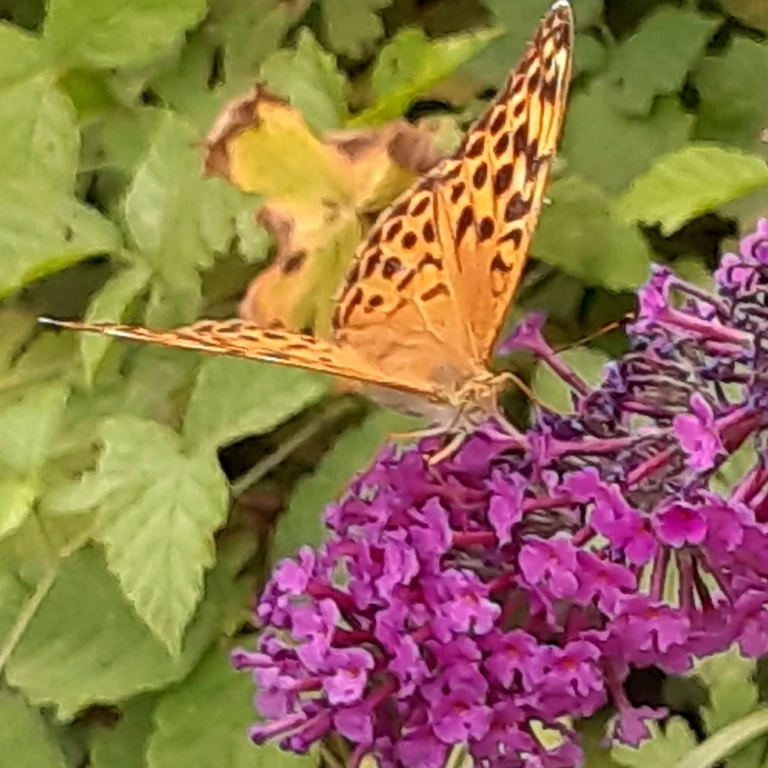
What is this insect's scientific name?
Argynnis paphia
